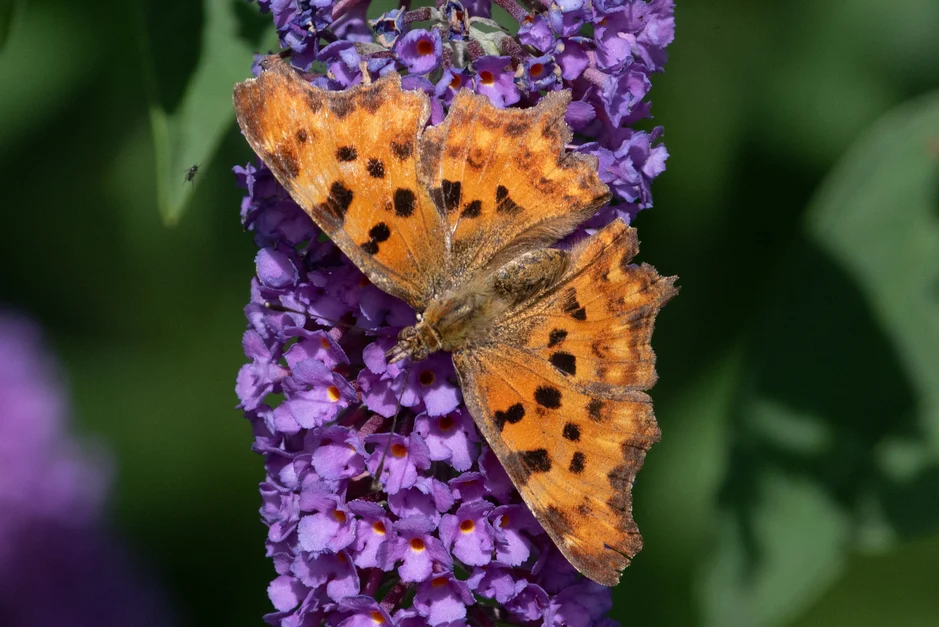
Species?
Polygonia c-album
